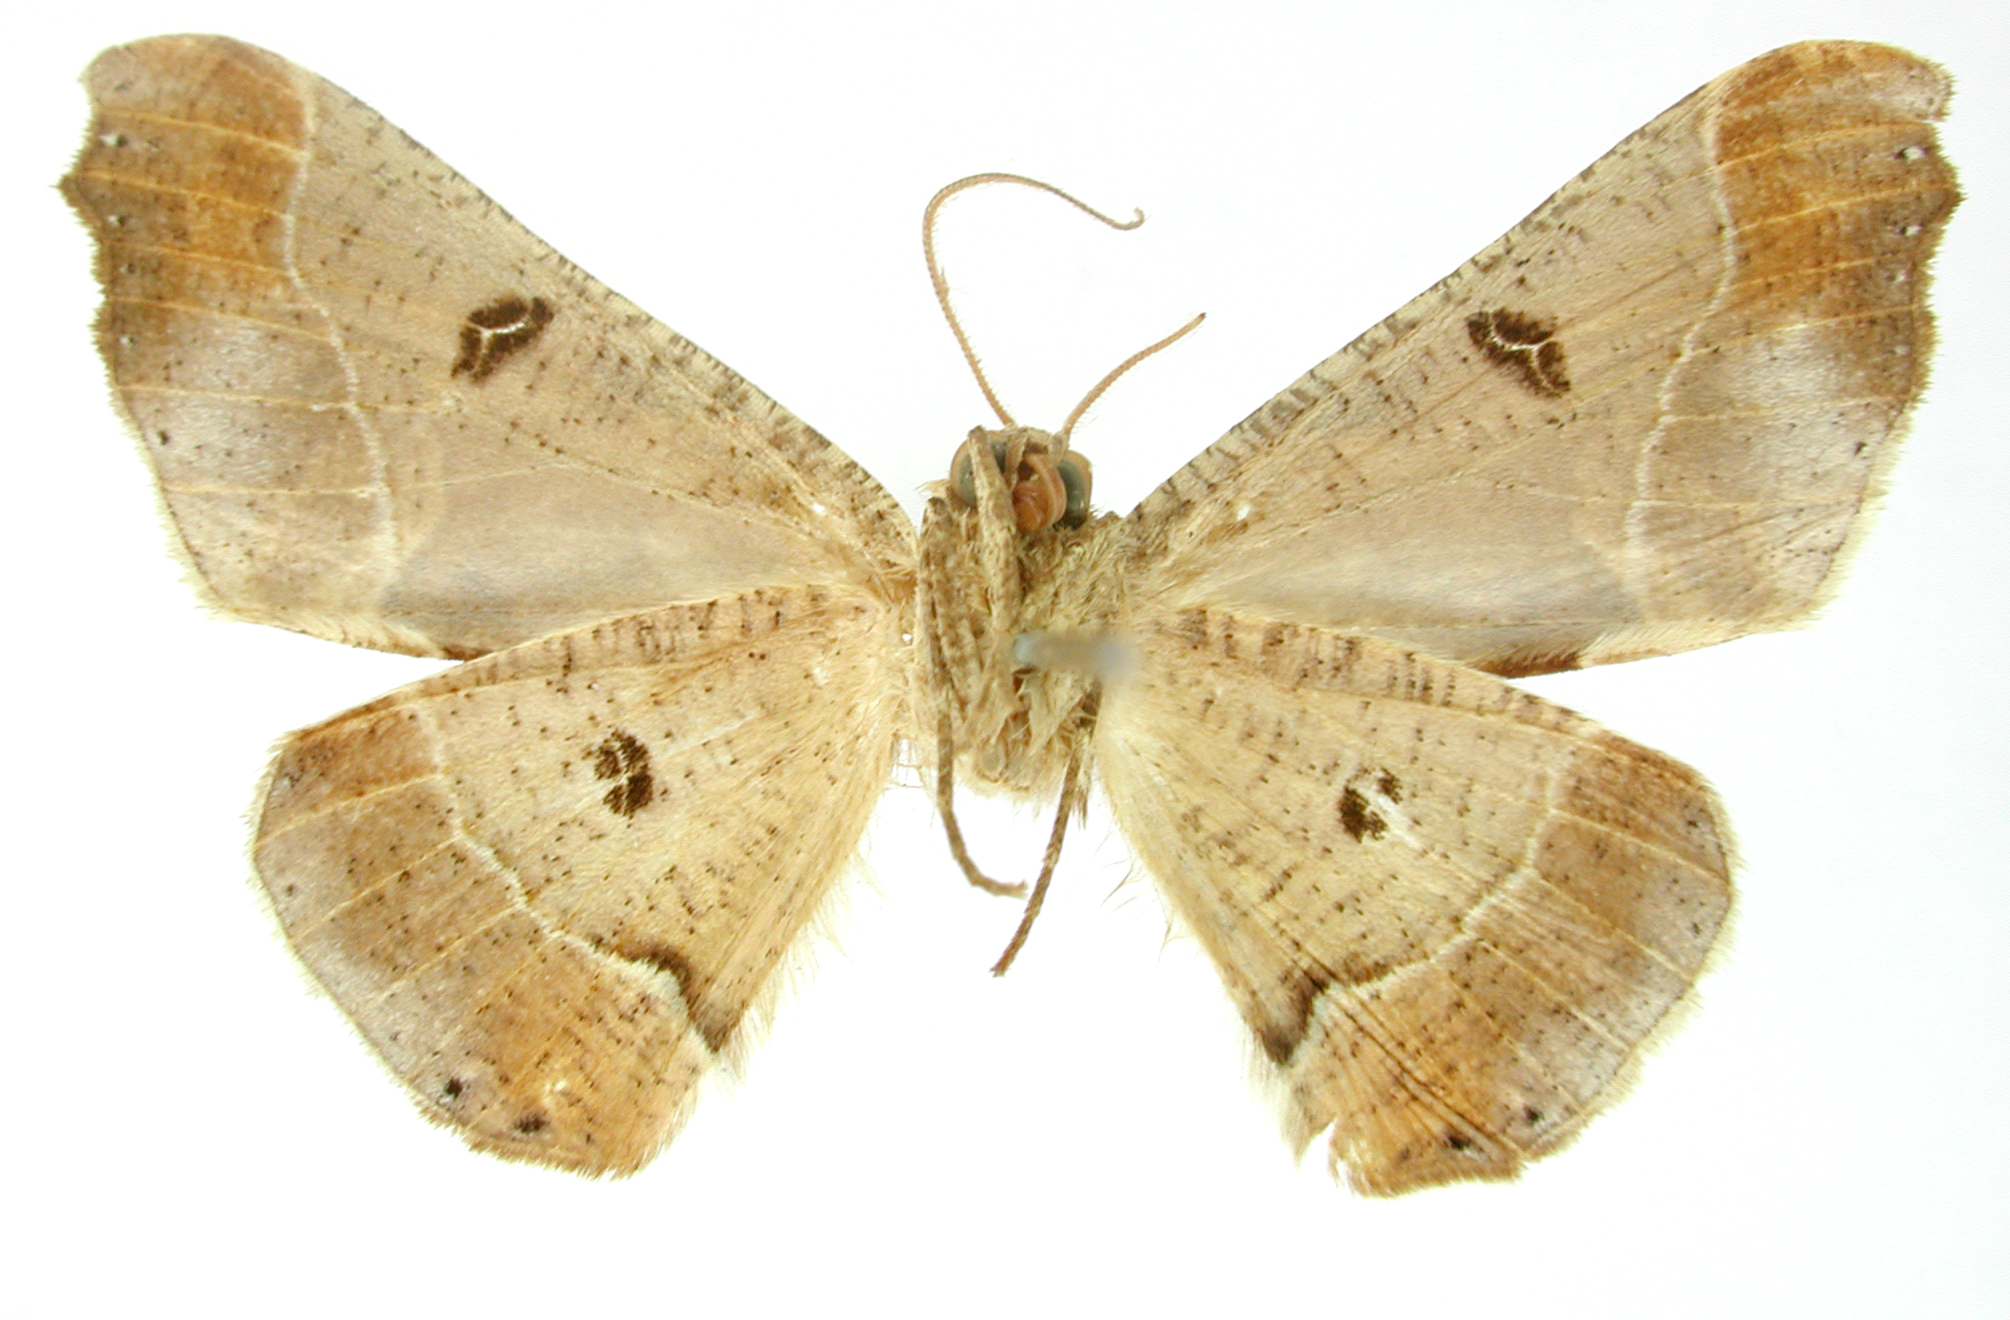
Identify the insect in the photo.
Pero binasata
